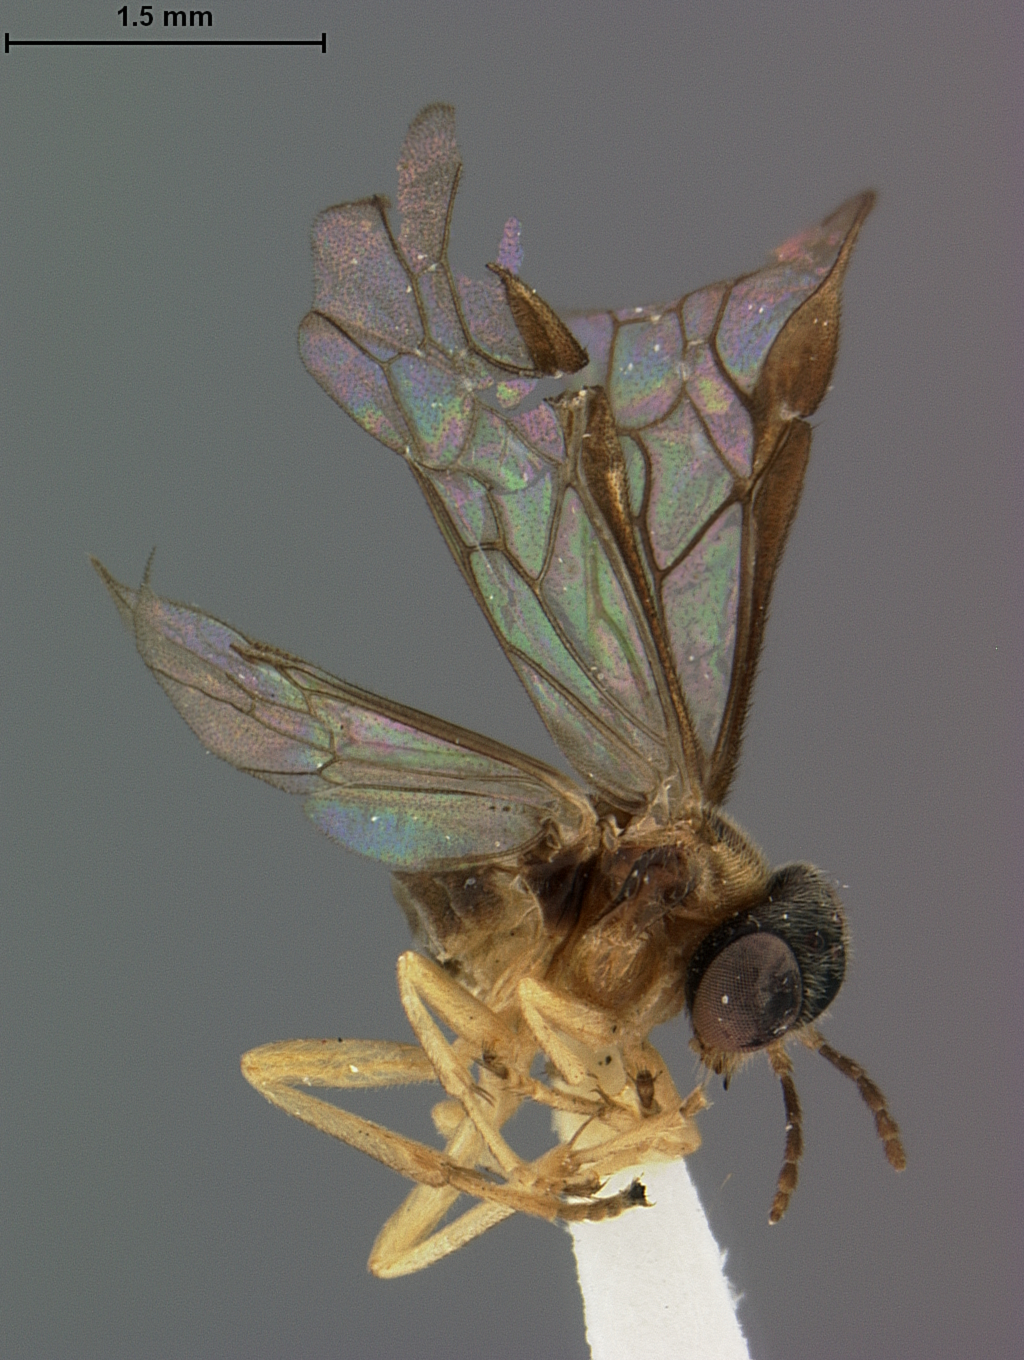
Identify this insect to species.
Acordulecera longica
